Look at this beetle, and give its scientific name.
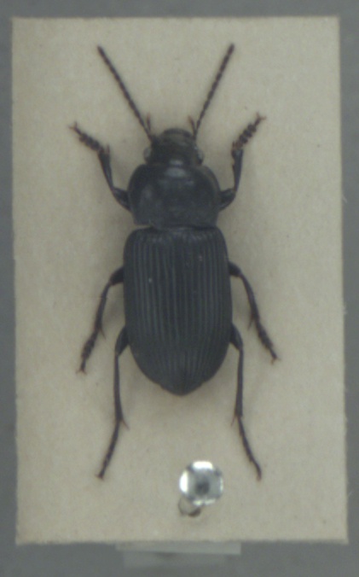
Anisodactylus nemorivagus
